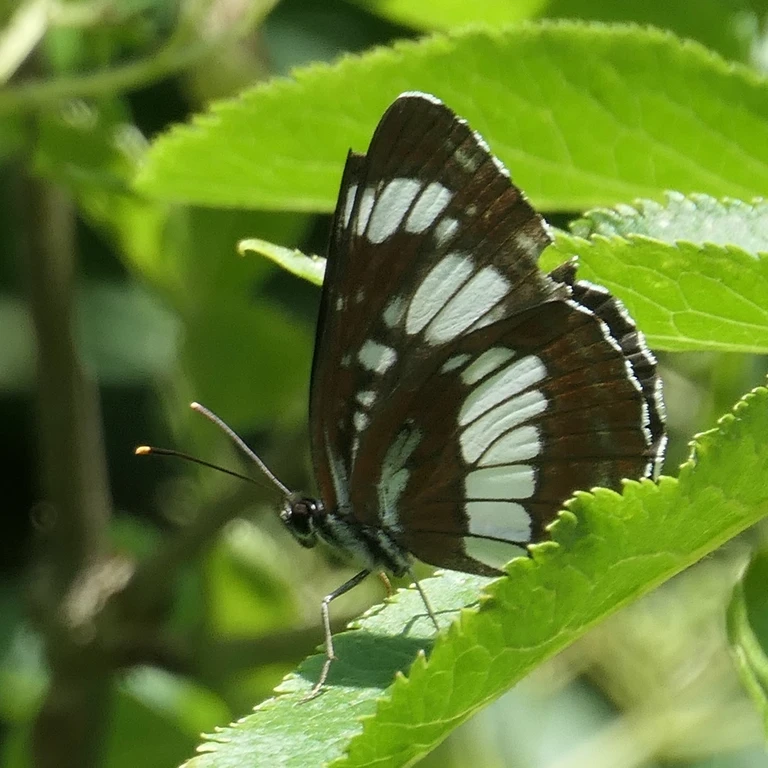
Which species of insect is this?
Neptis rivularis
